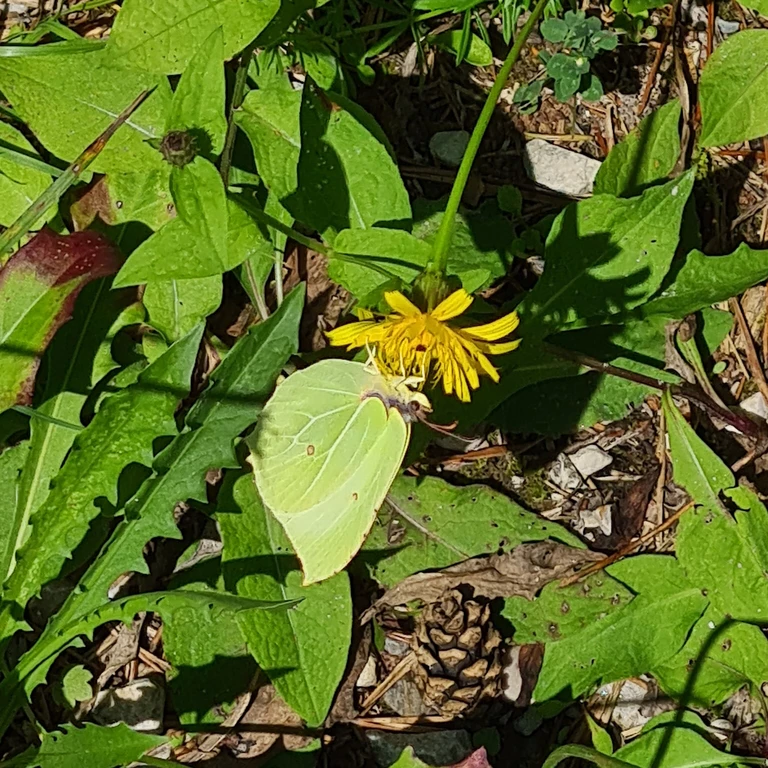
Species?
Gonepteryx rhamni
